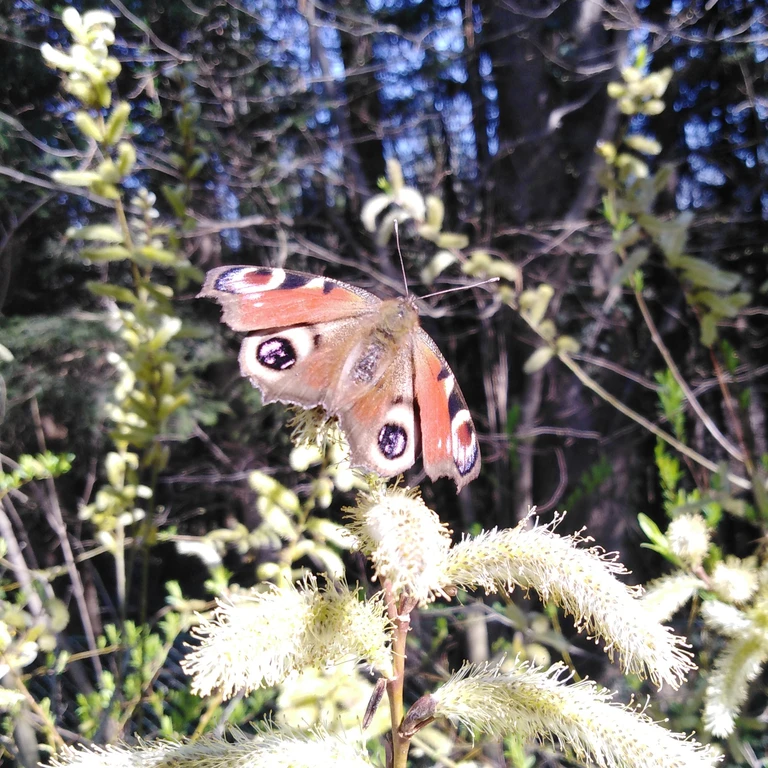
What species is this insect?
Aglais io
